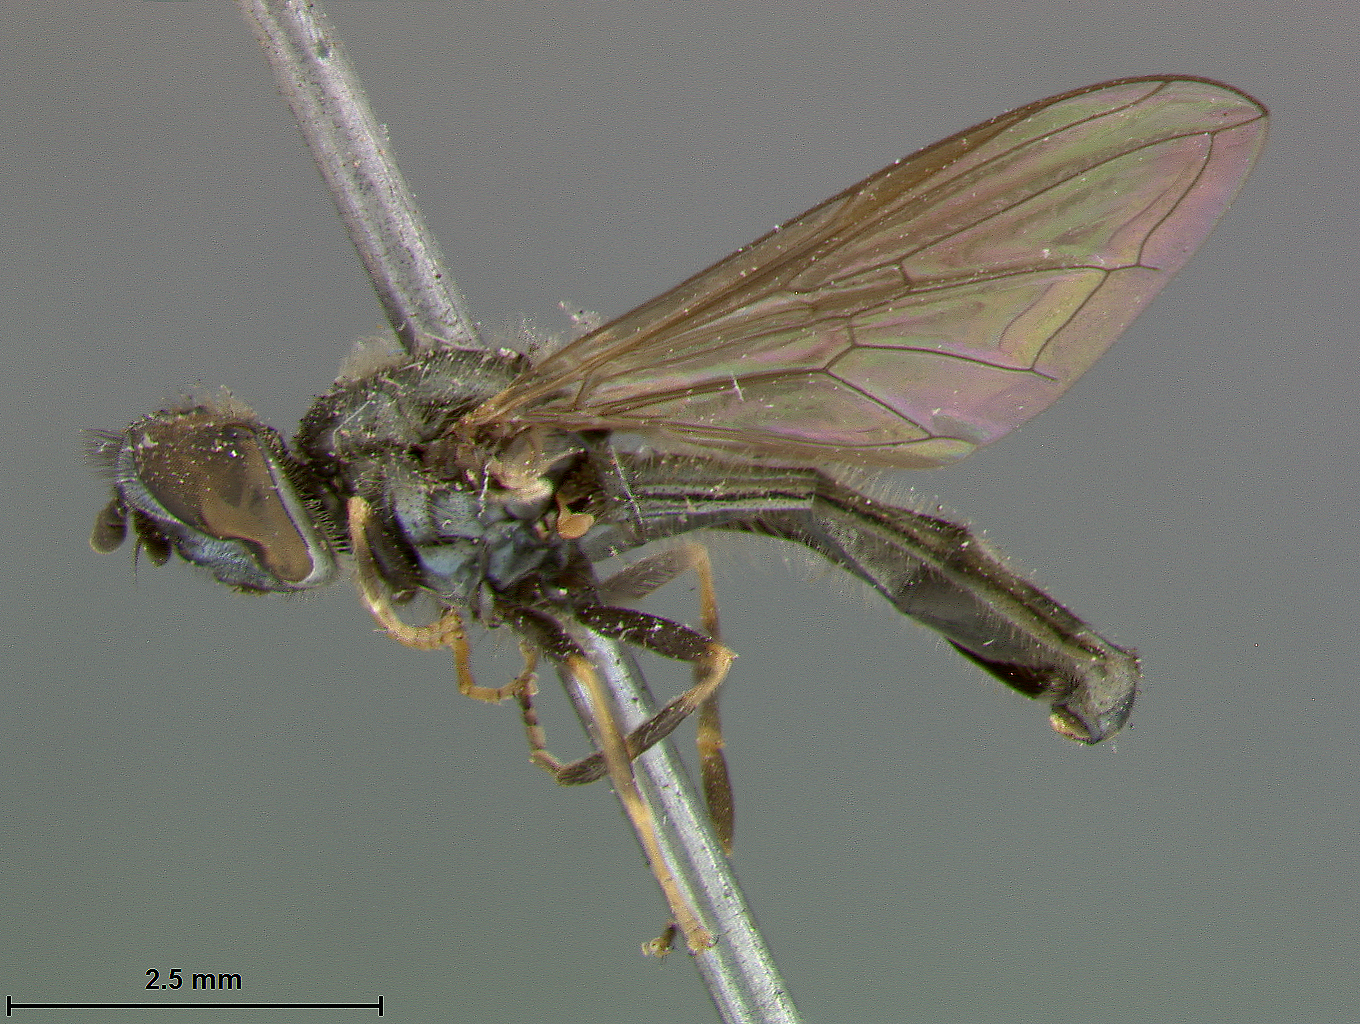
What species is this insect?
Platychirus aeratus
